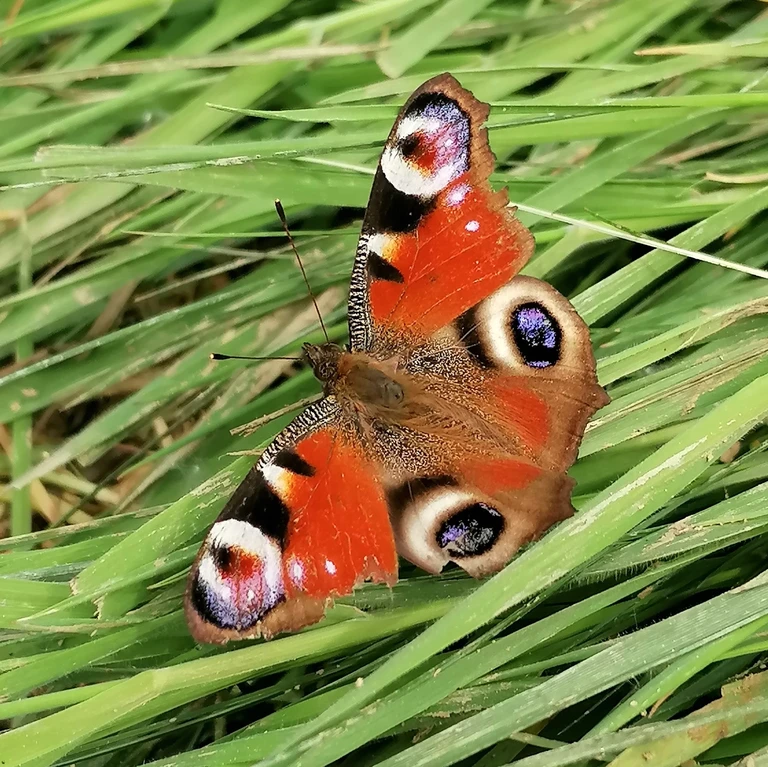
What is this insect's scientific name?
Aglais io
